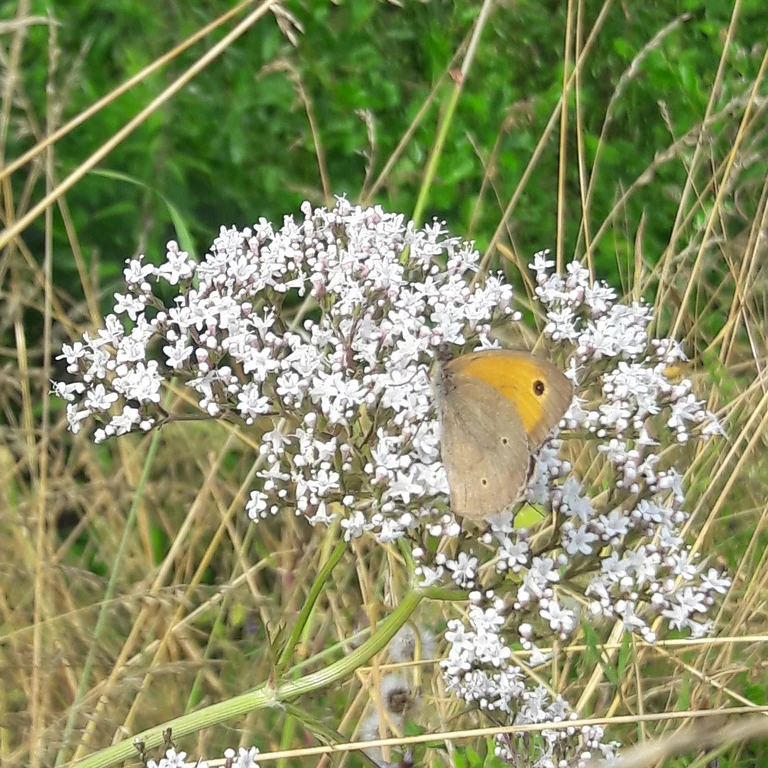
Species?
Maniola jurtina
